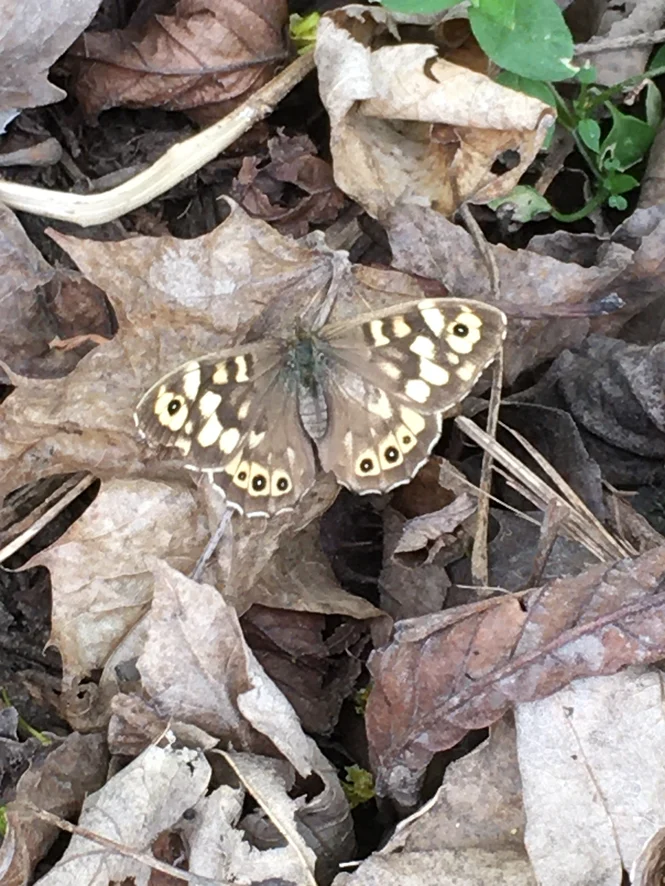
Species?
Pararge aegeria
